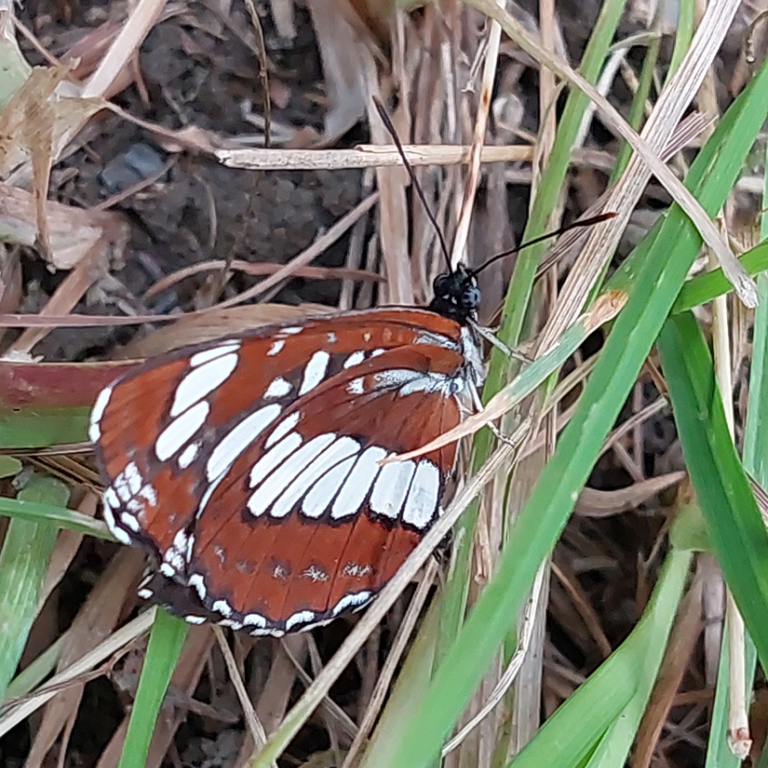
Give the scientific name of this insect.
Neptis rivularis
